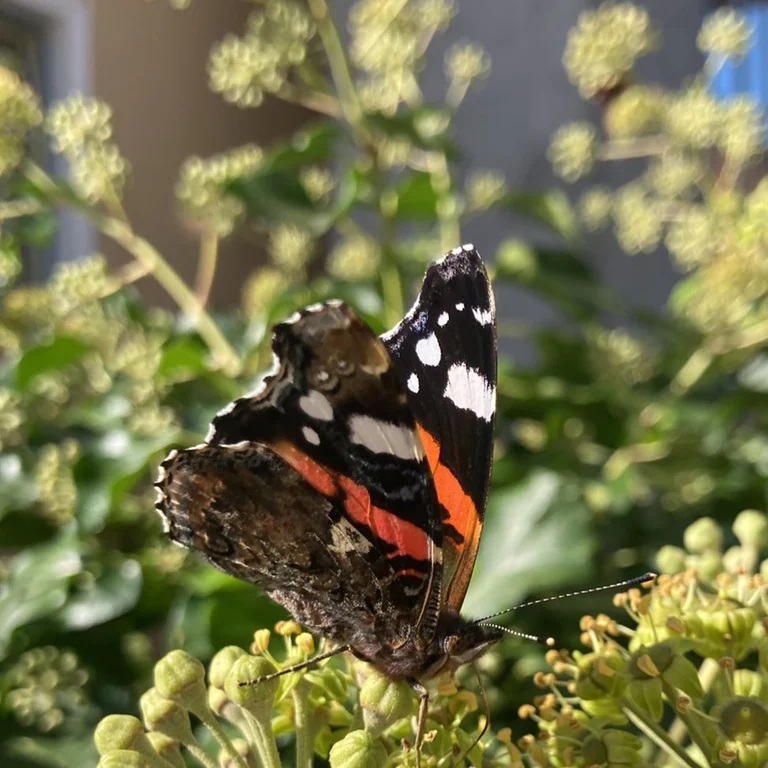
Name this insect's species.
Vanessa atalanta
